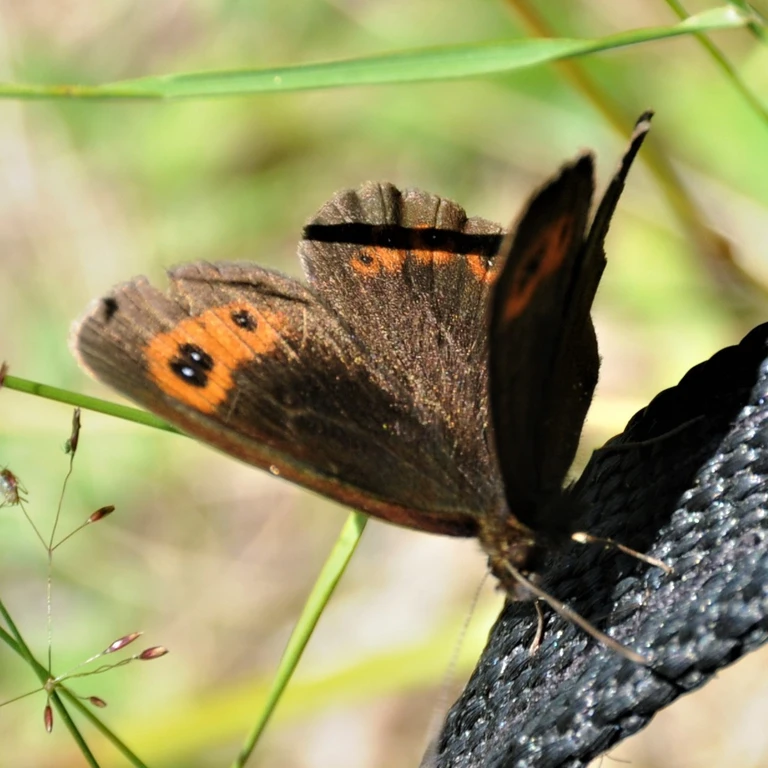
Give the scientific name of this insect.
Erebia aethiops
